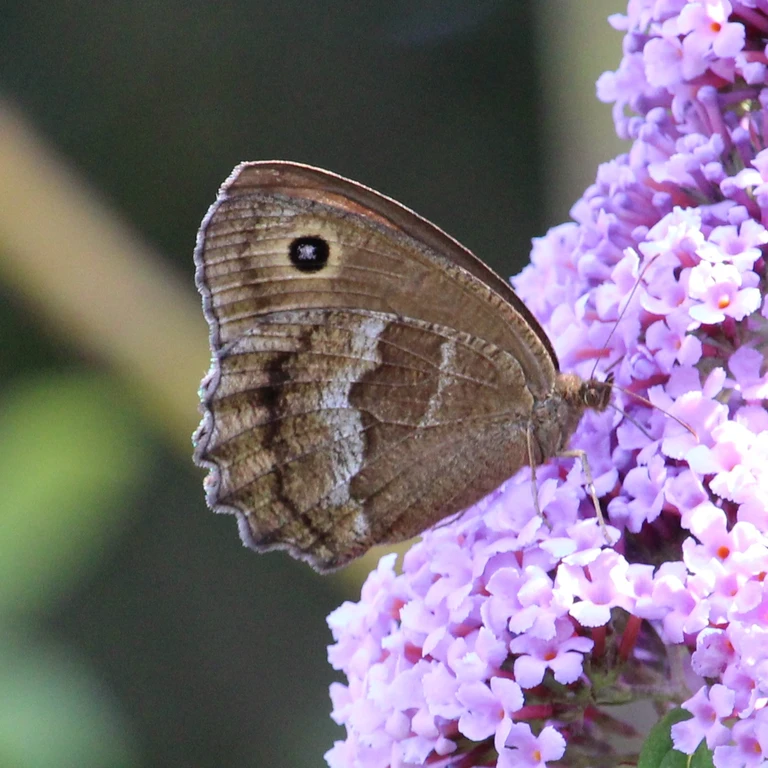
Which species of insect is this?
Minois dryas
